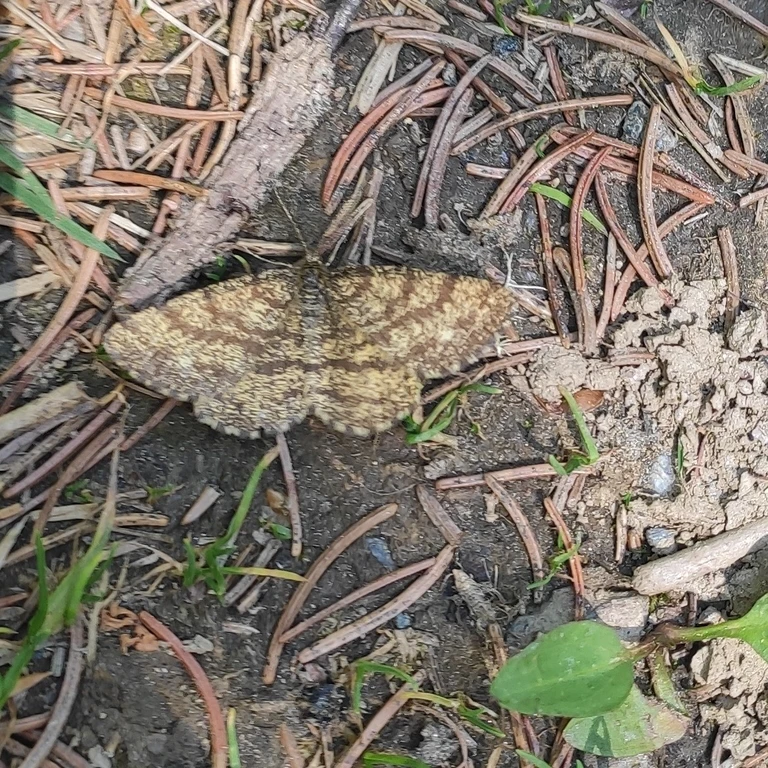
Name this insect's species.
Ematurga atomaria
